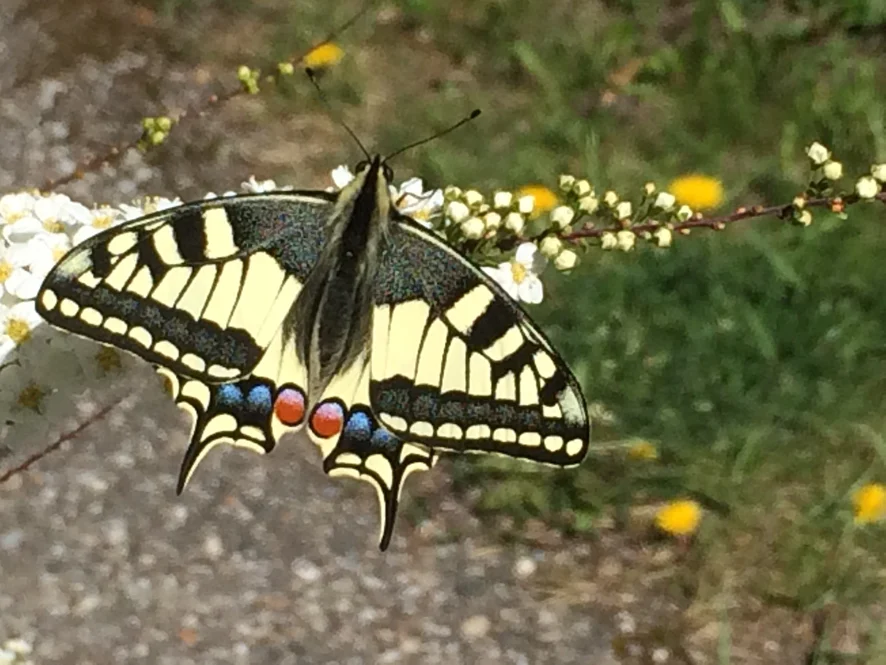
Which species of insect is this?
Papilio machaon
